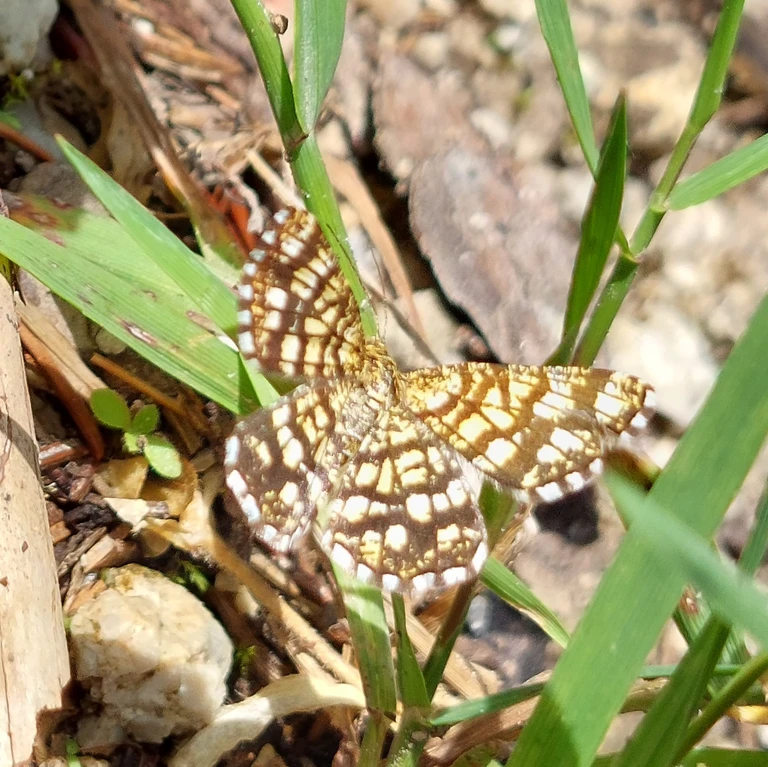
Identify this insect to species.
Chiasmia clathrata
